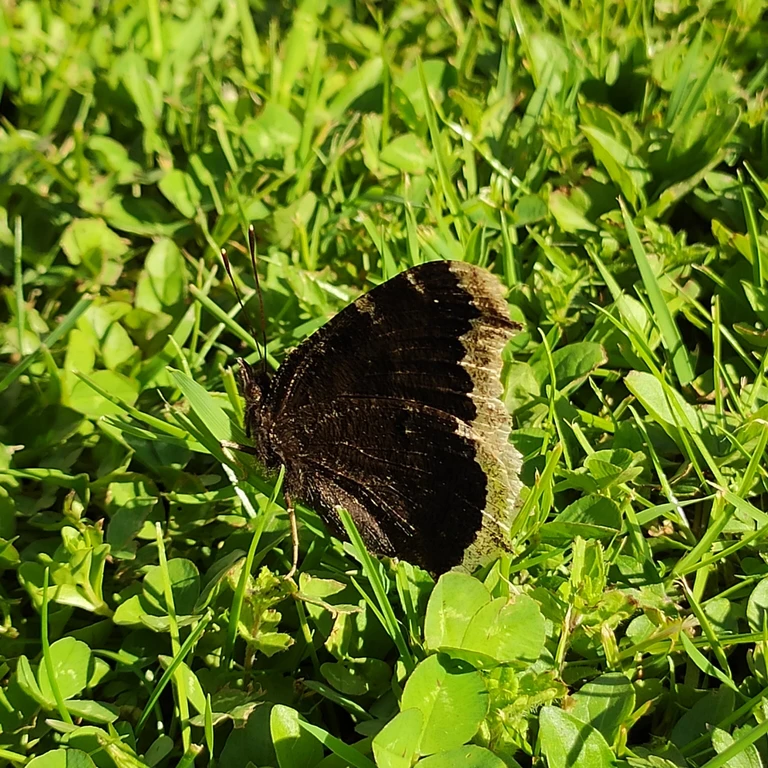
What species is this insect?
Nymphalis antiopa
